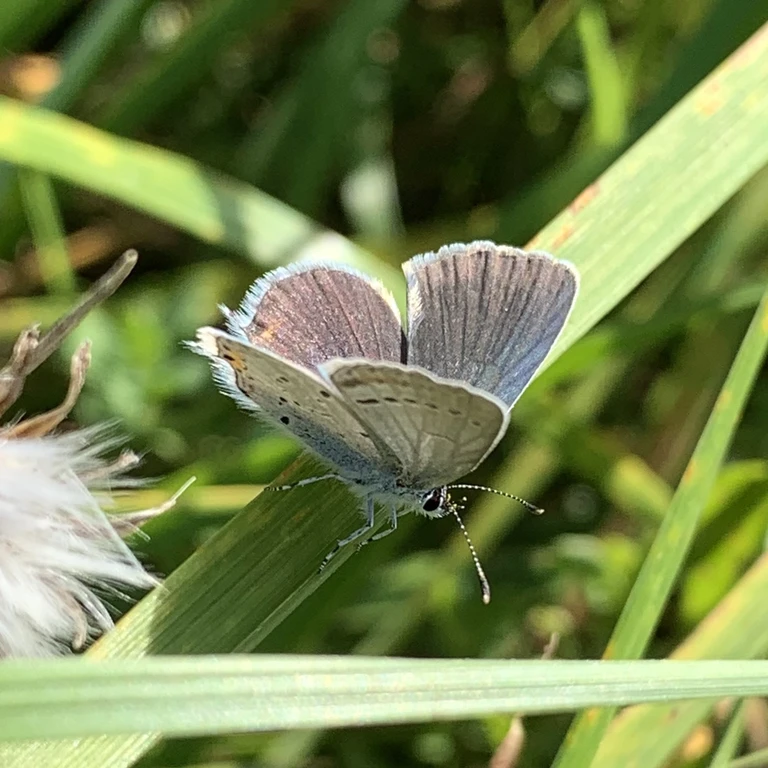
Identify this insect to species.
Cupido argiades (also Elkalyce argiades)
